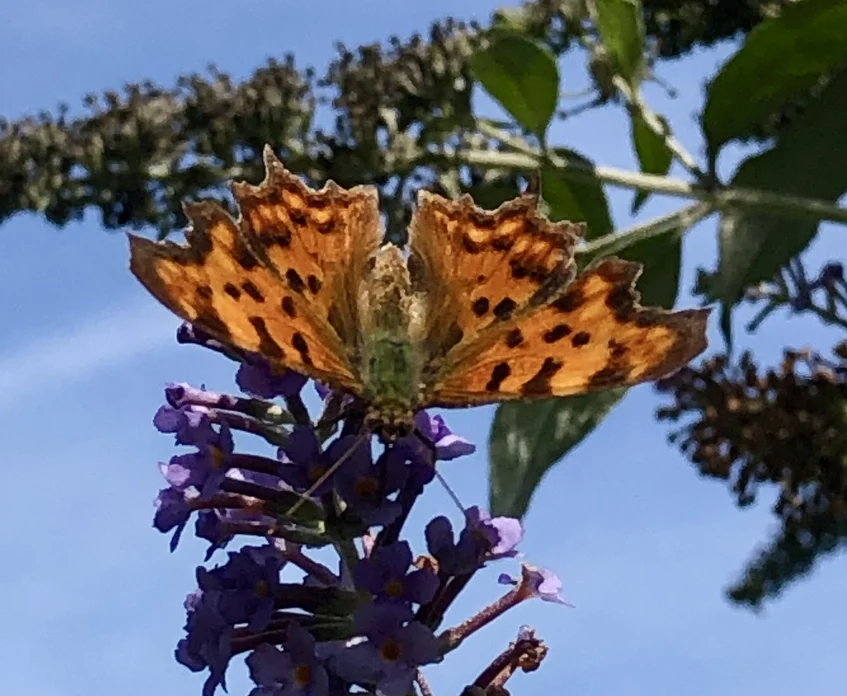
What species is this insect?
Polygonia c-album
